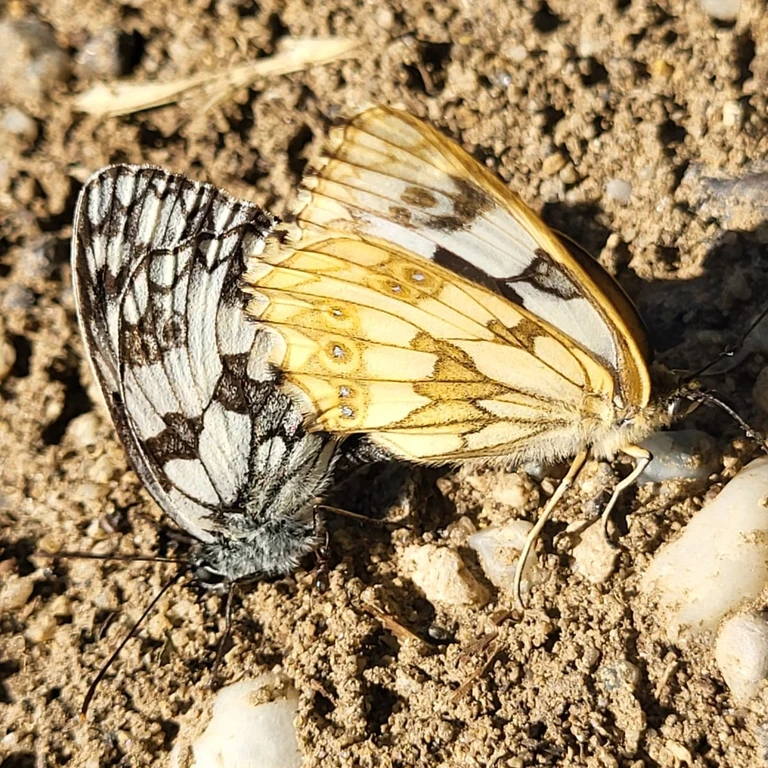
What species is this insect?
Melanargia galathea
